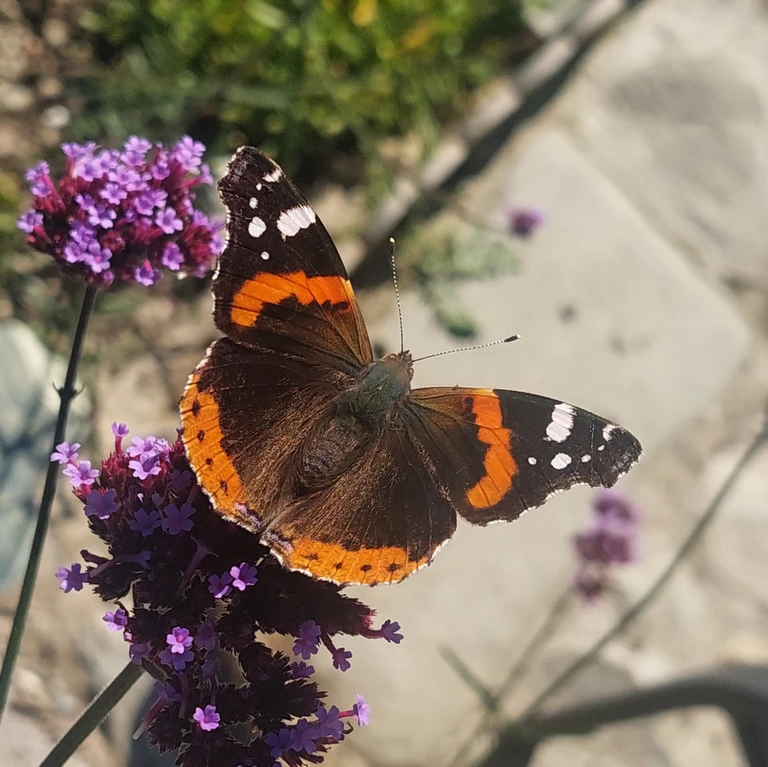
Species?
Vanessa atalanta
